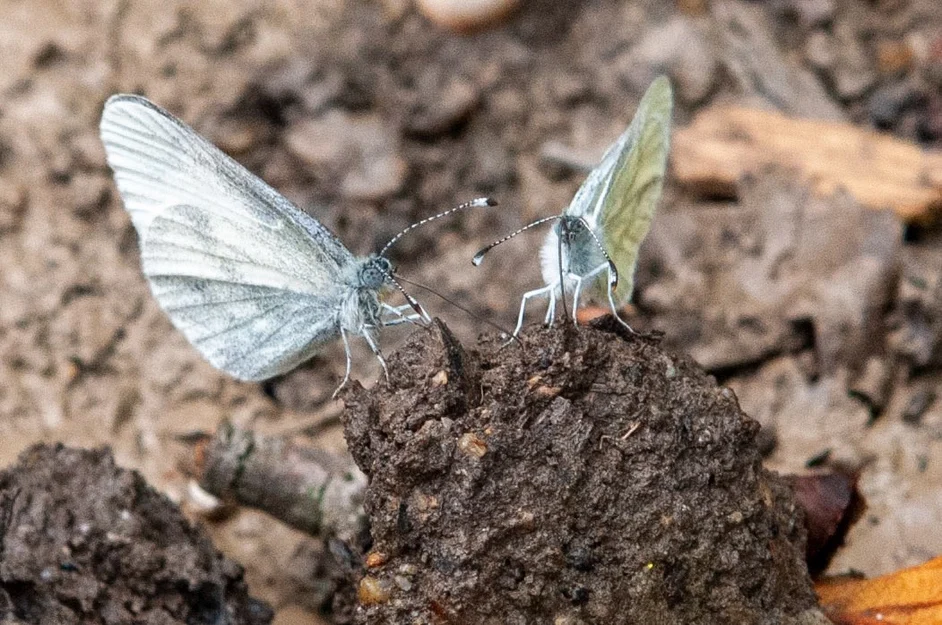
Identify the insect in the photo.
Leptidea sinapis/juvernica
